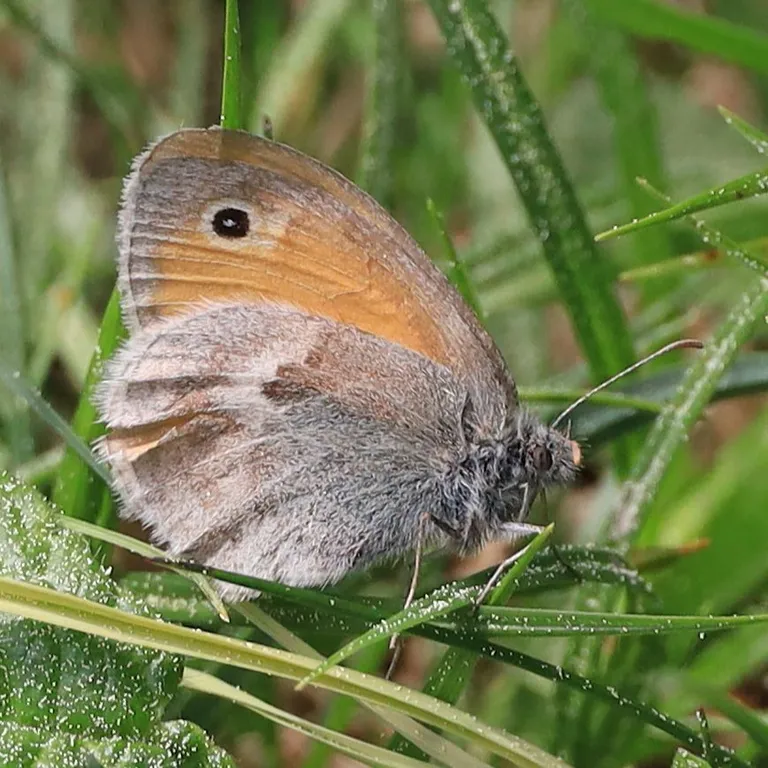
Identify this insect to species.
Coenonympha pamphilus
